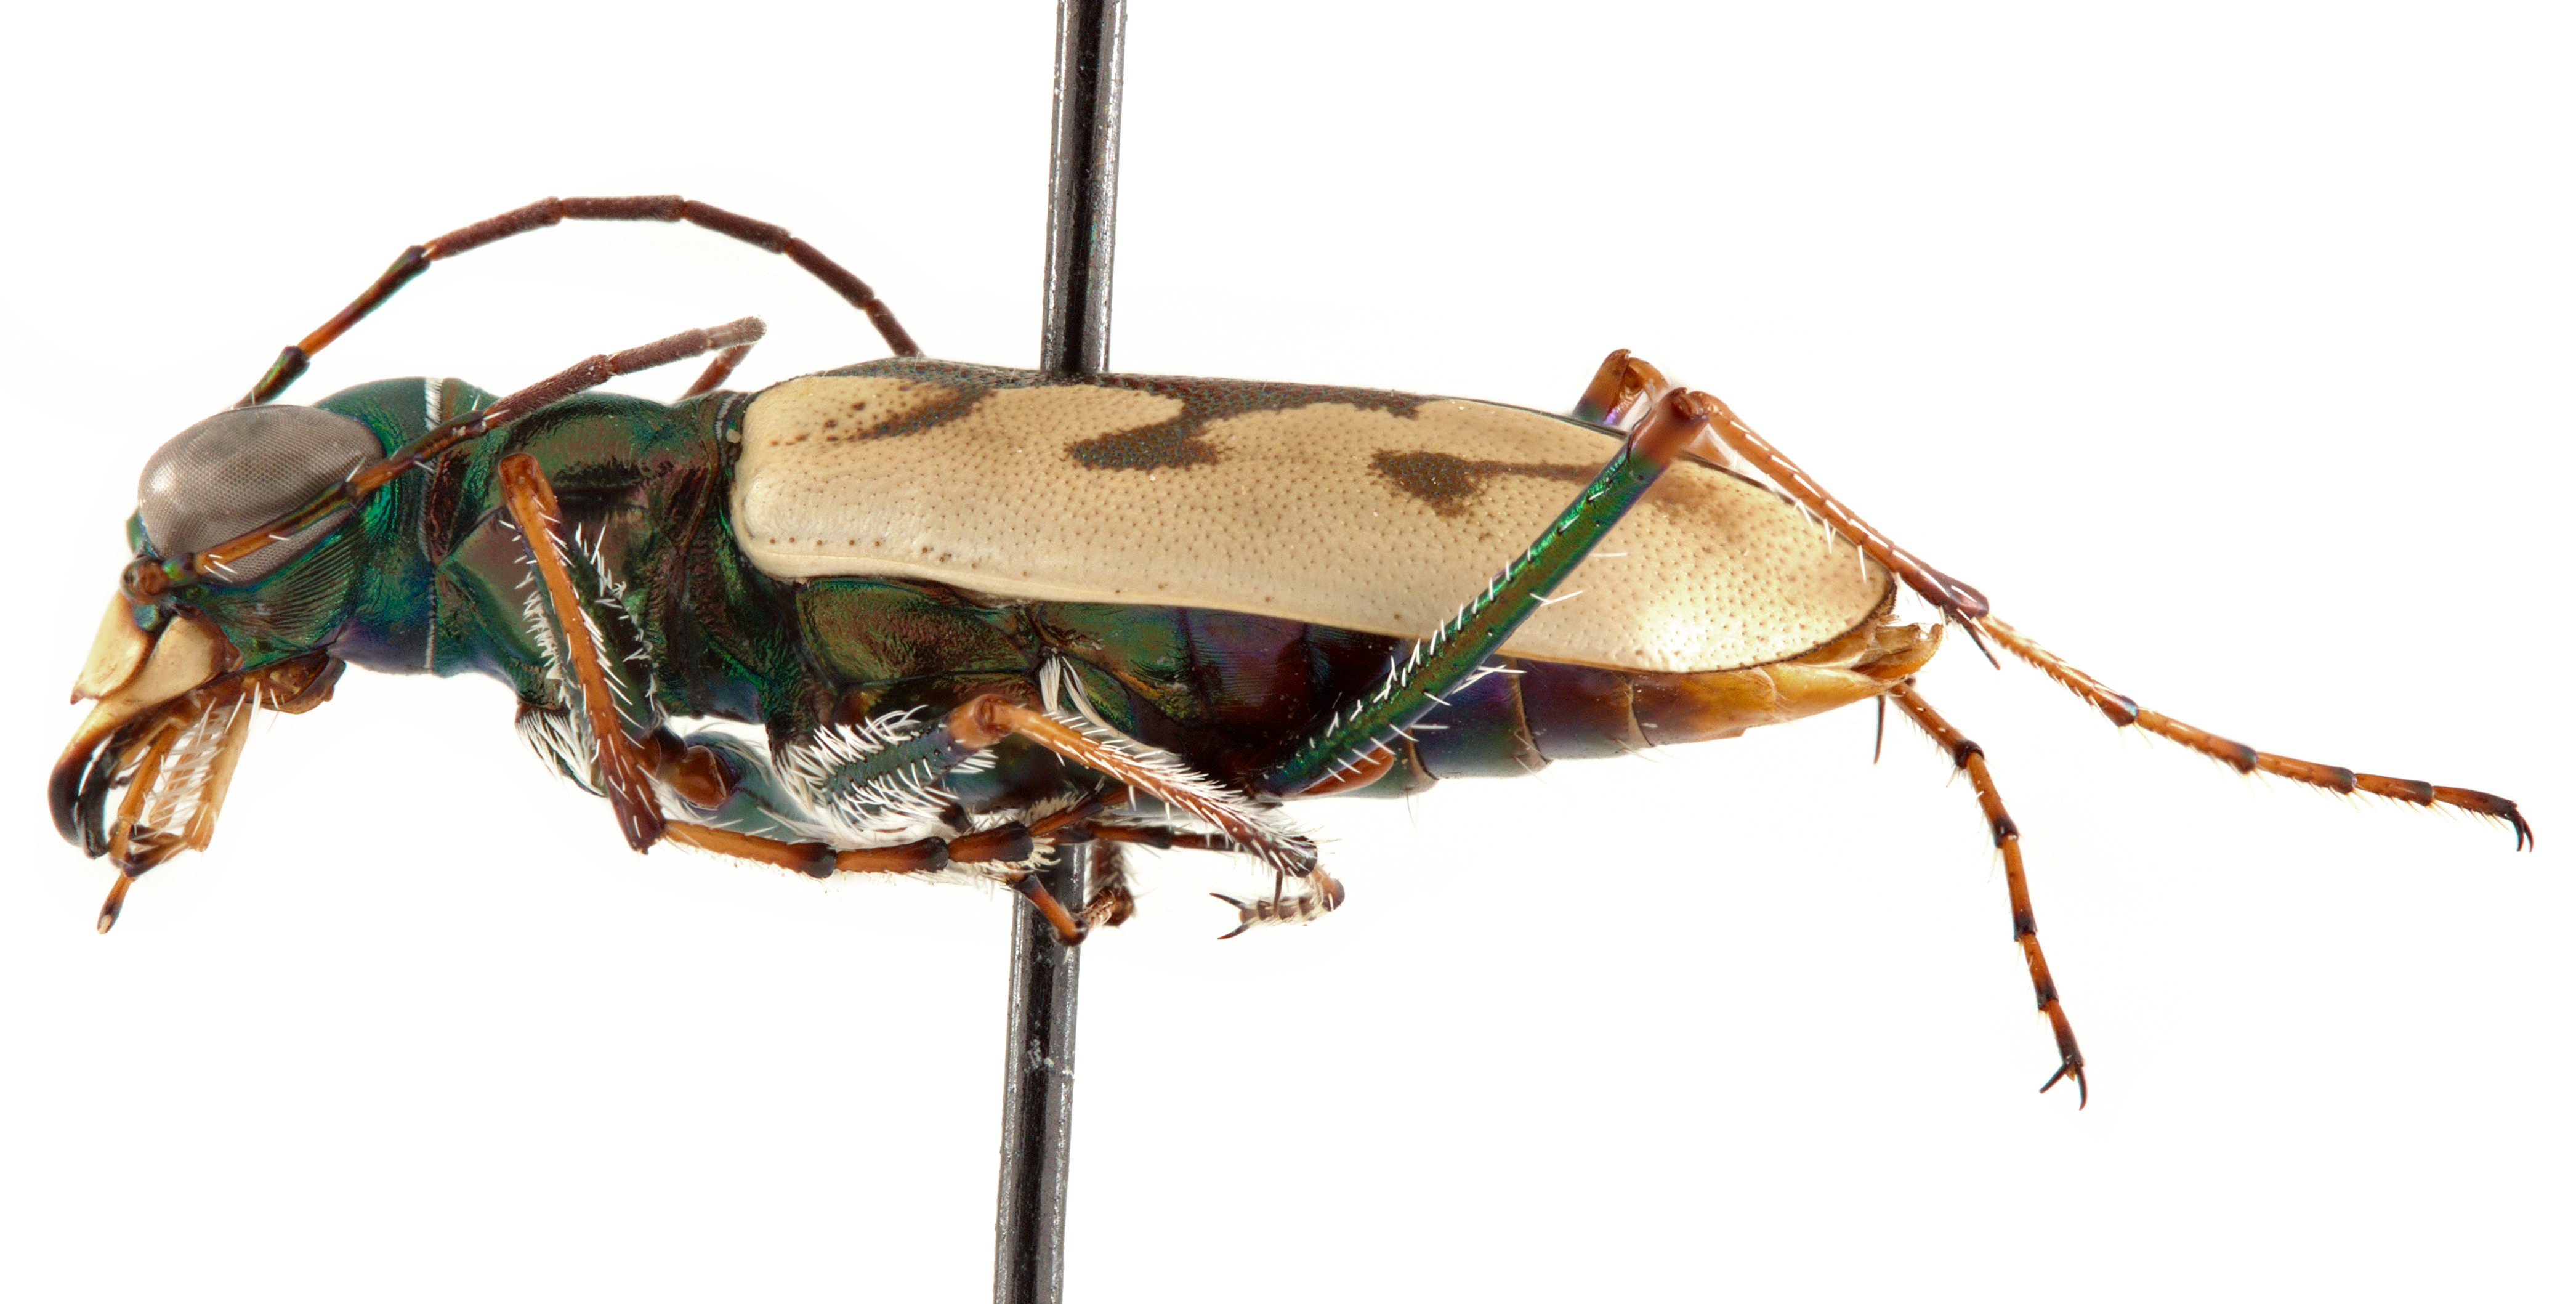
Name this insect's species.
Hypaetha intricata
